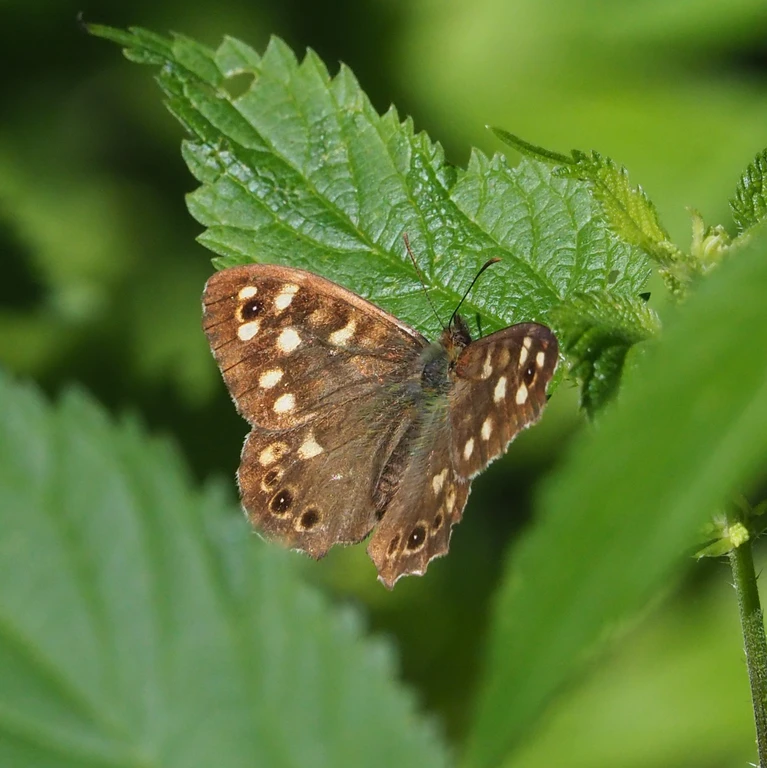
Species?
Pararge aegeria
